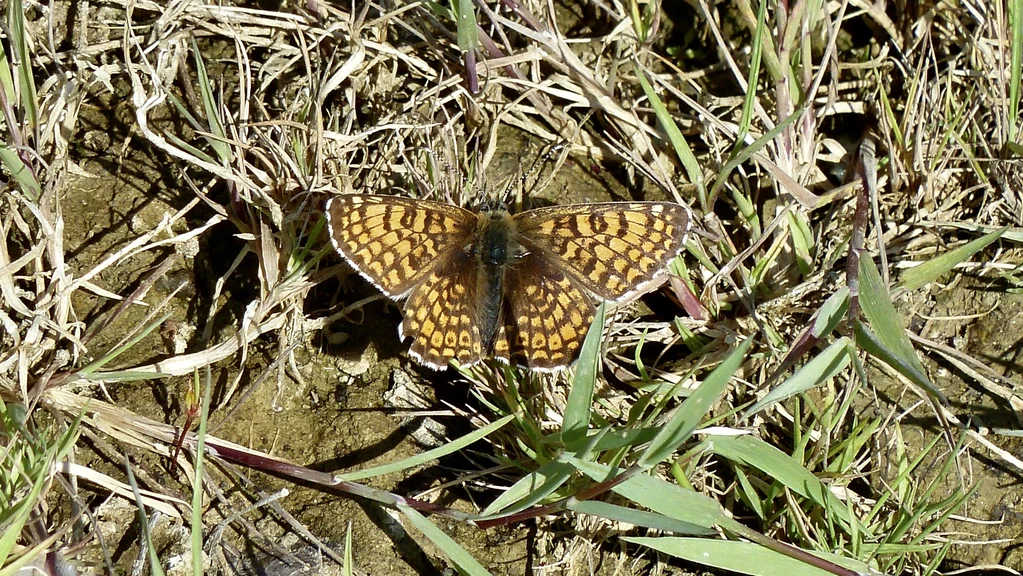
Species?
Melitaea cinxia
